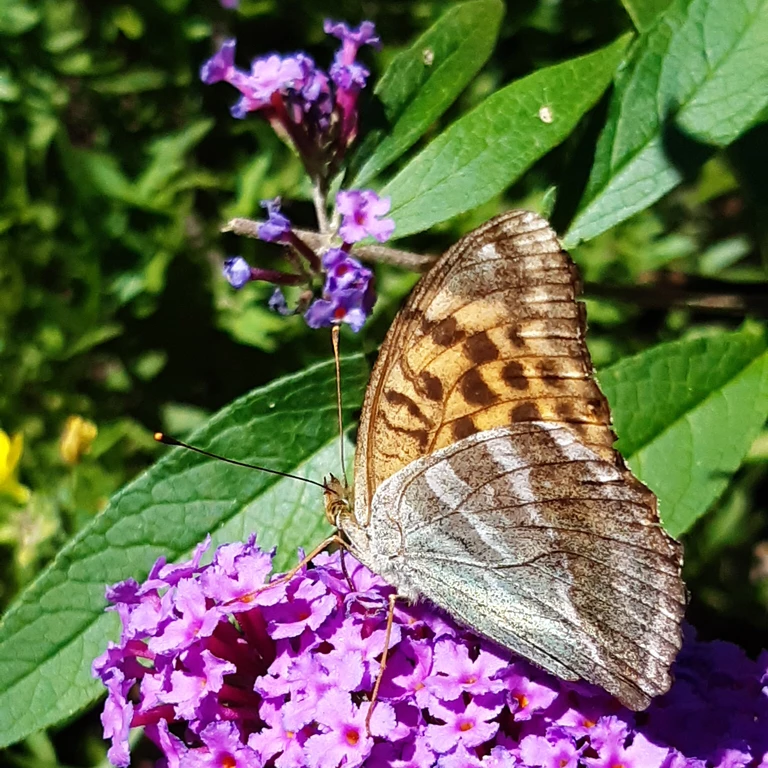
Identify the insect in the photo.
Argynnis paphia
